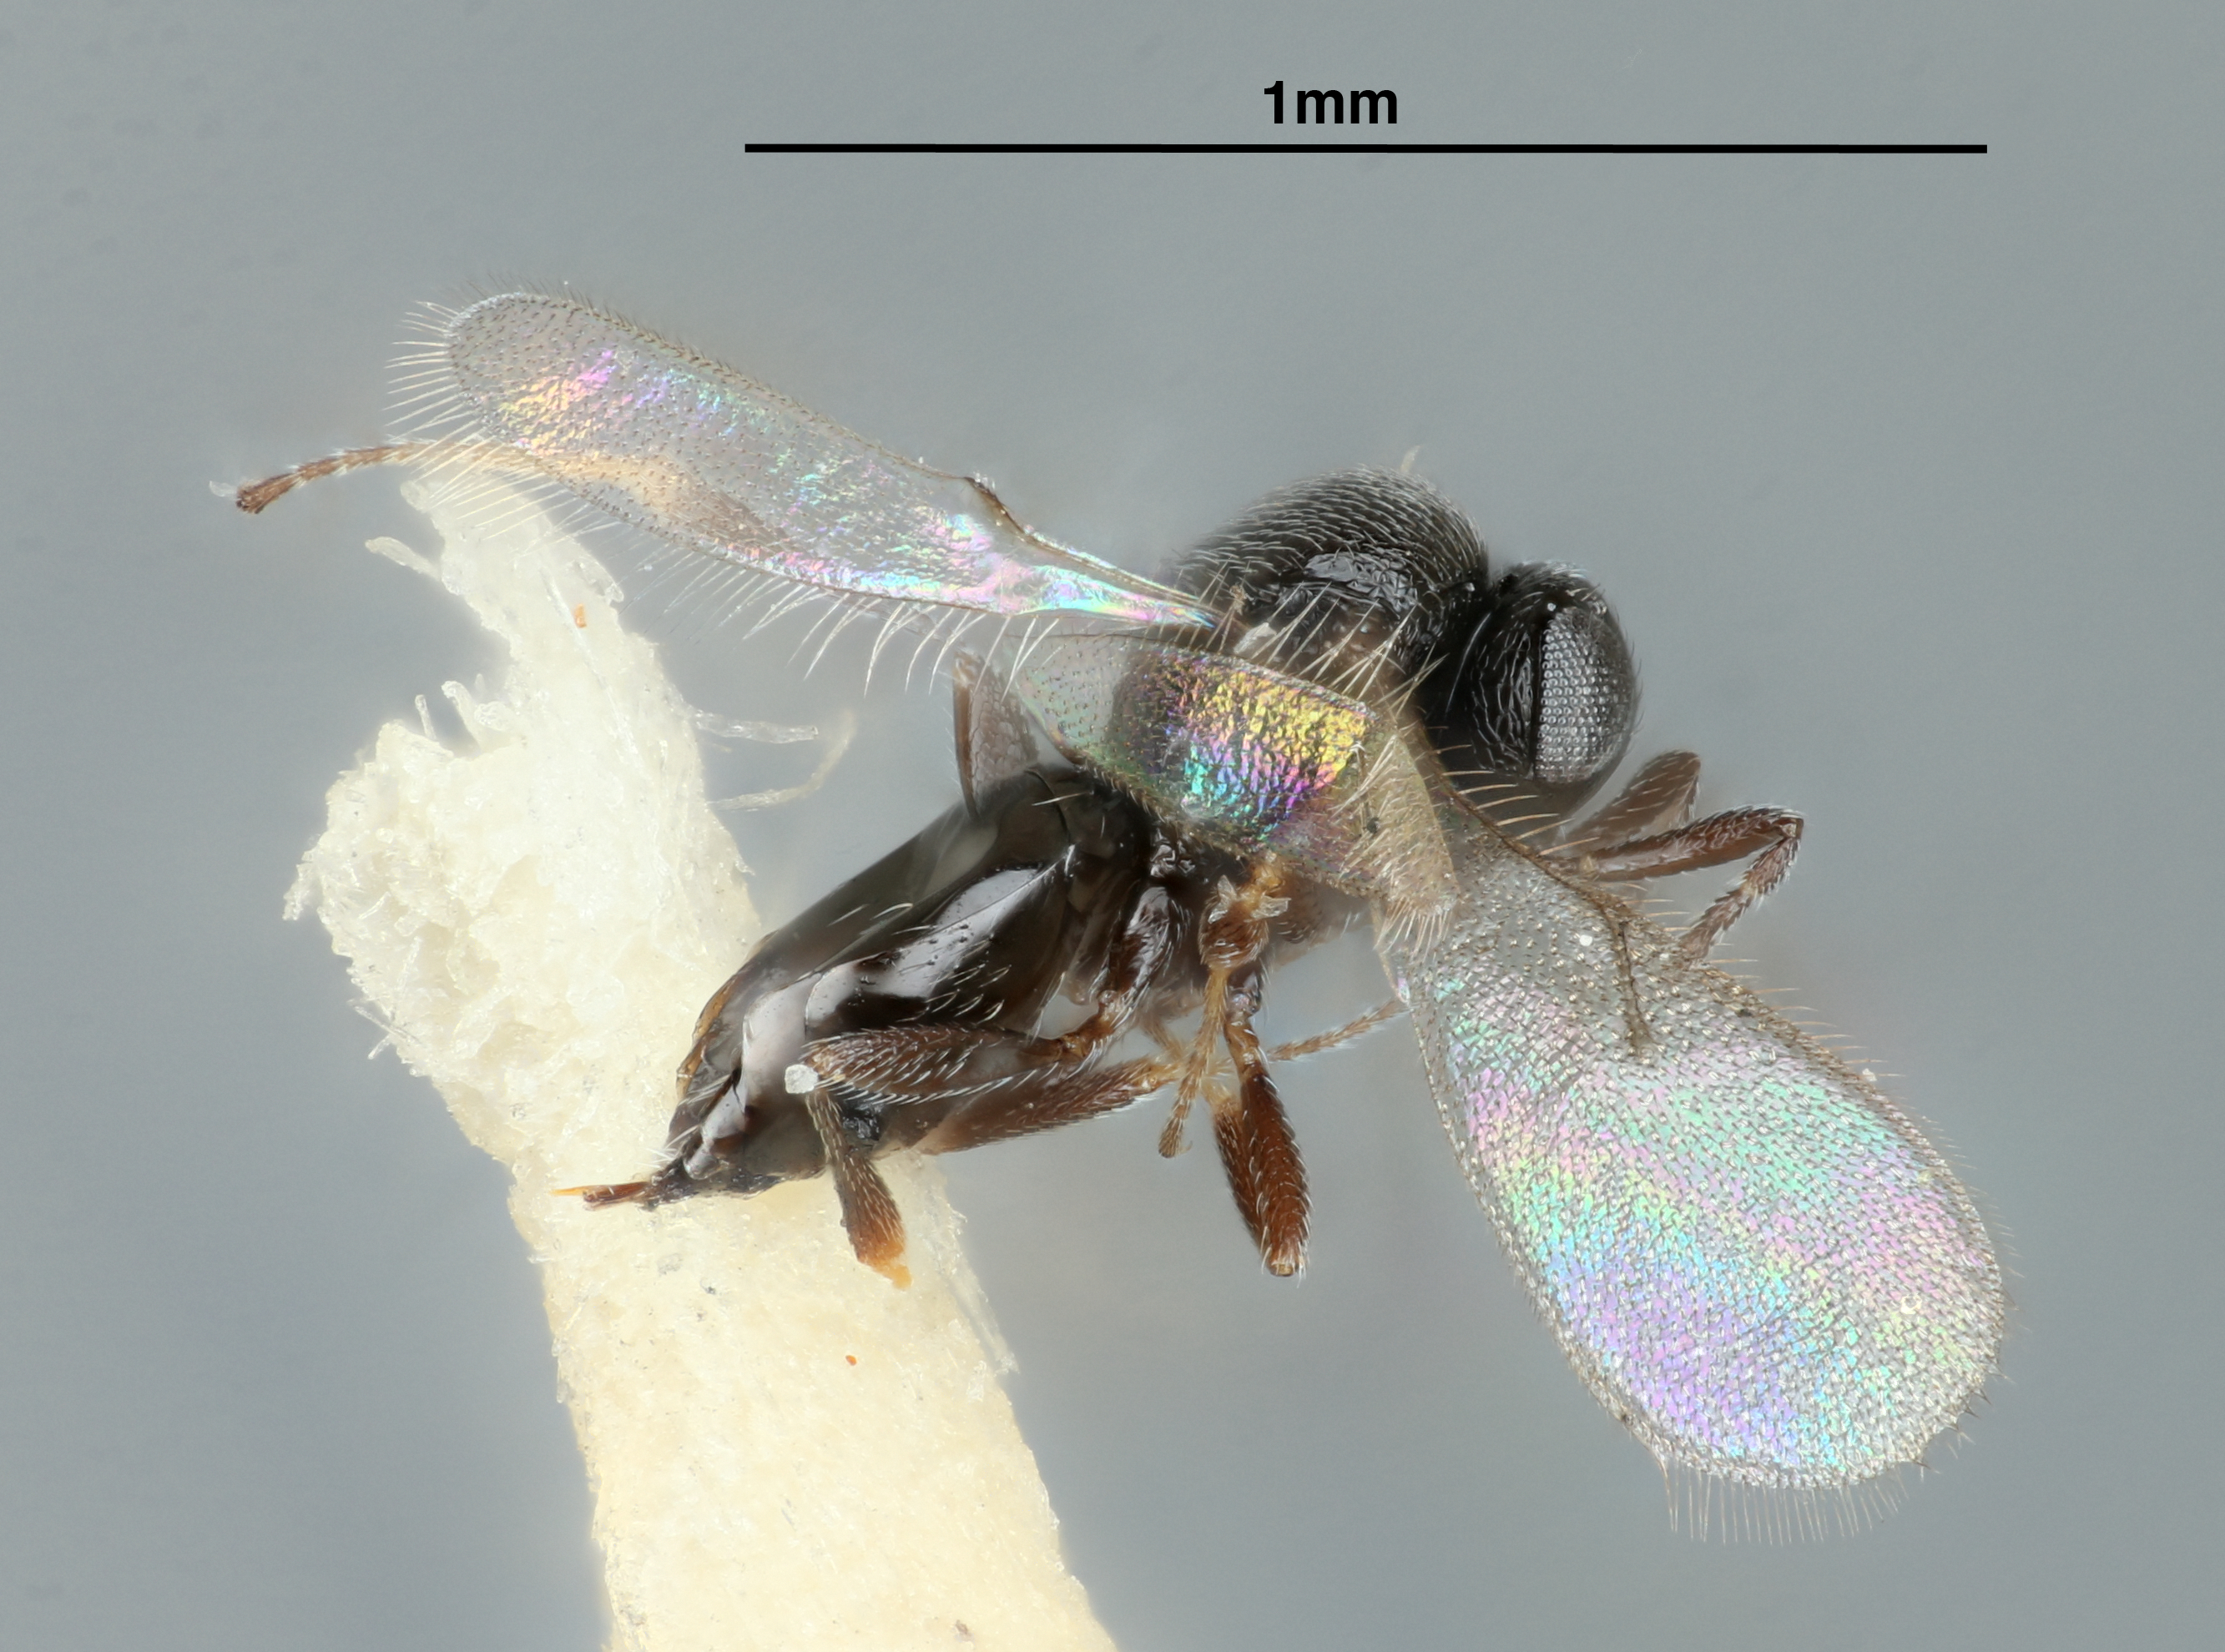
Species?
Telenomus droozi
